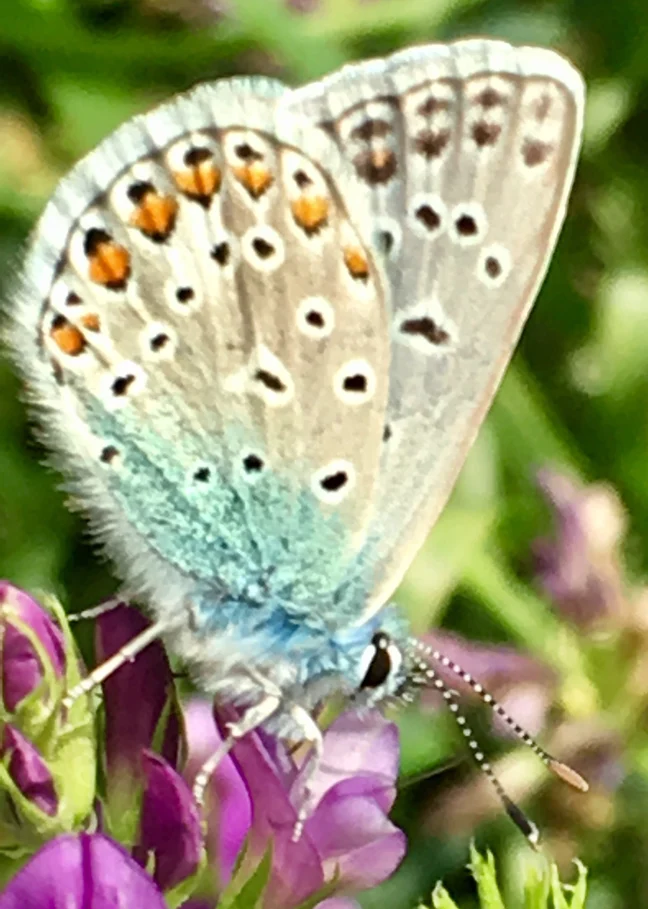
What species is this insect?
Polyommatus icarus
